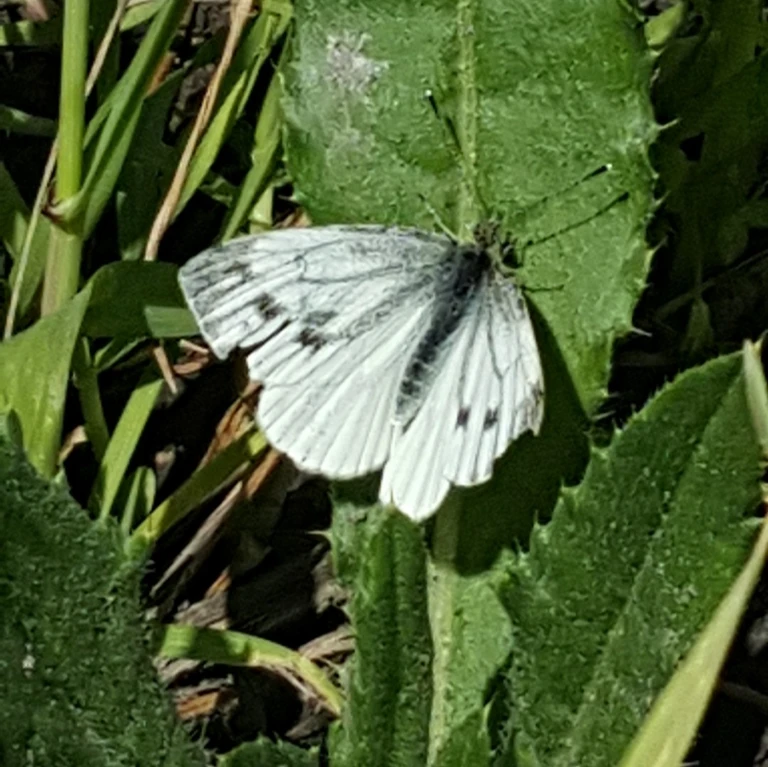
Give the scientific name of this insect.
Pieris napi
